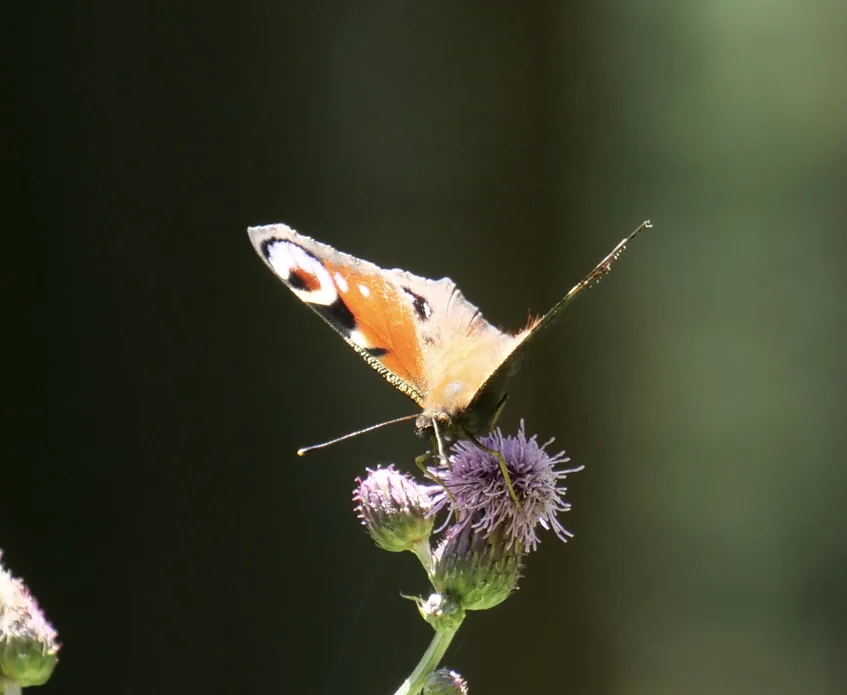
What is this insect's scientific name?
Aglais io
